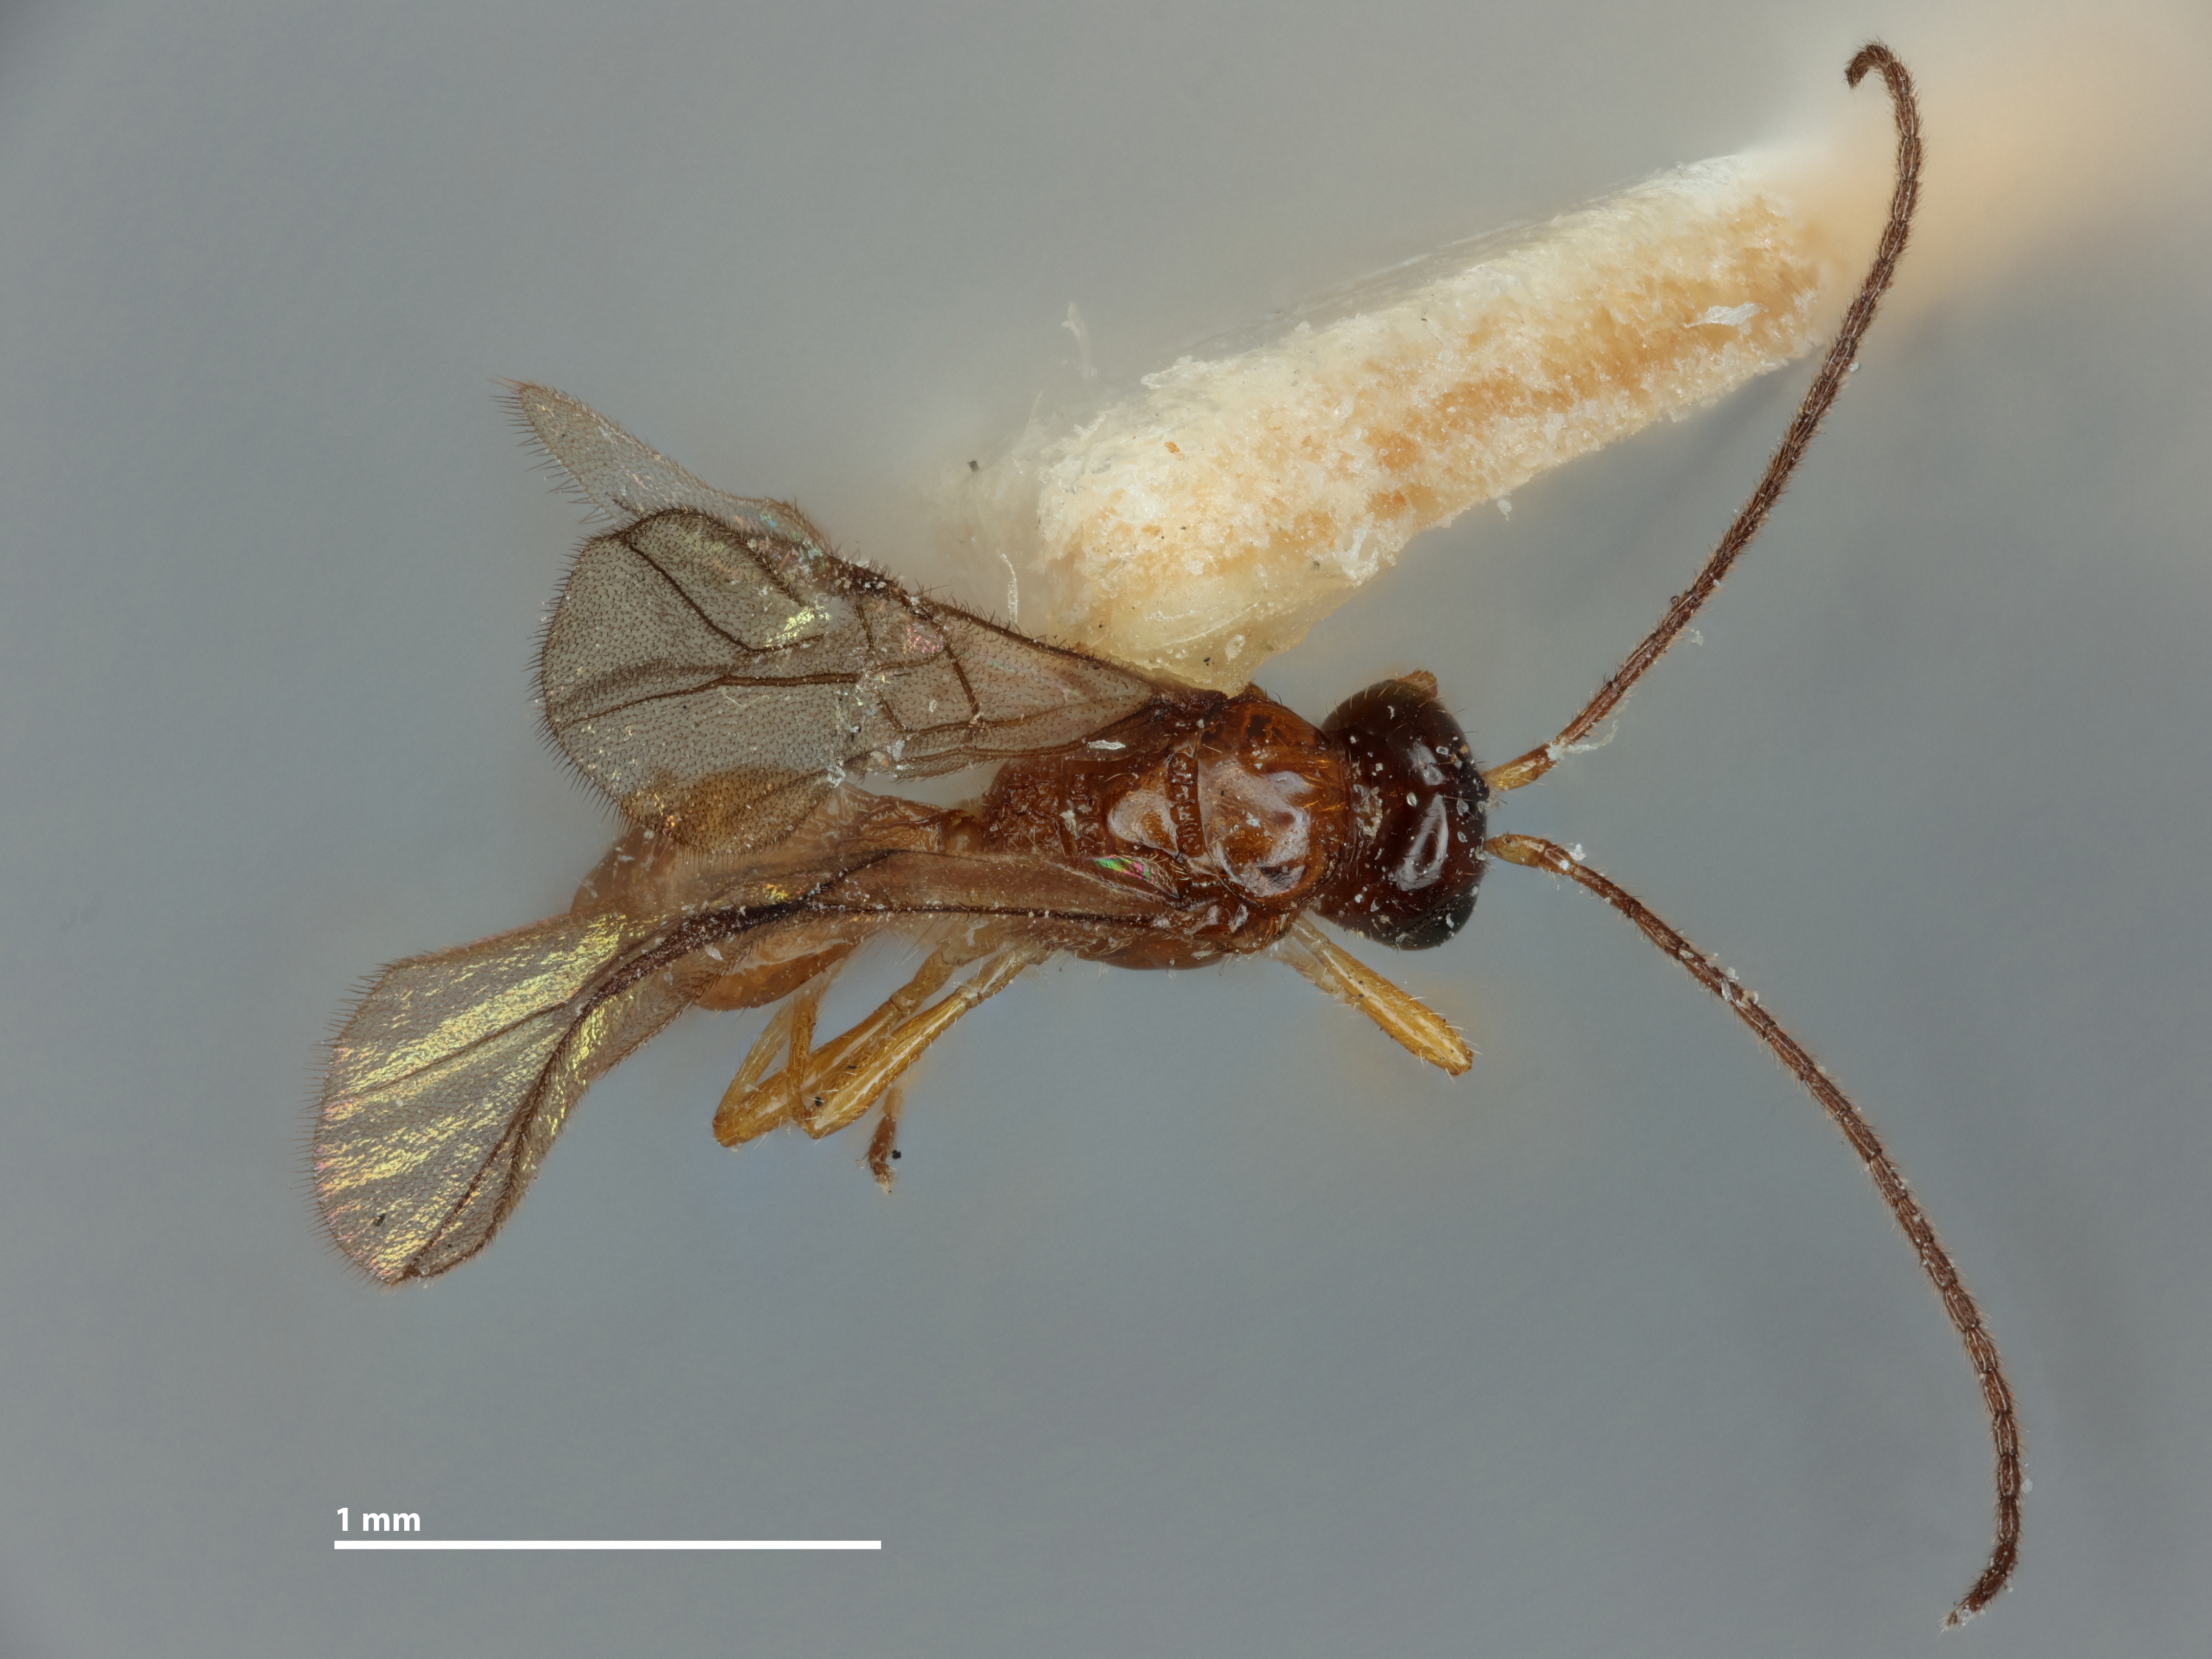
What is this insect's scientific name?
Opius alternantherae
